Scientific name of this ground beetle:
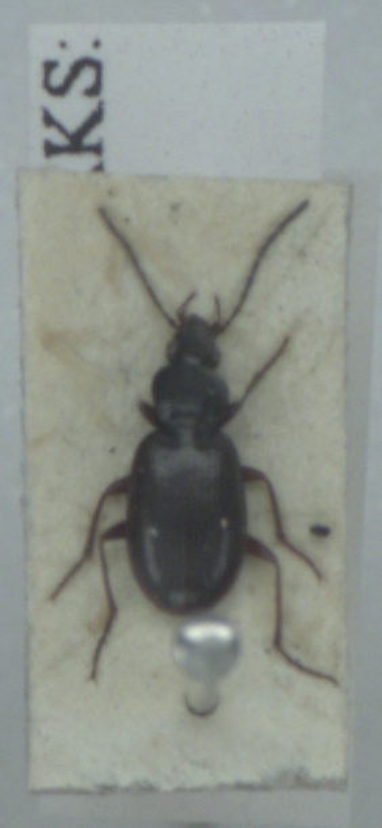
Agonum fuliginosum
